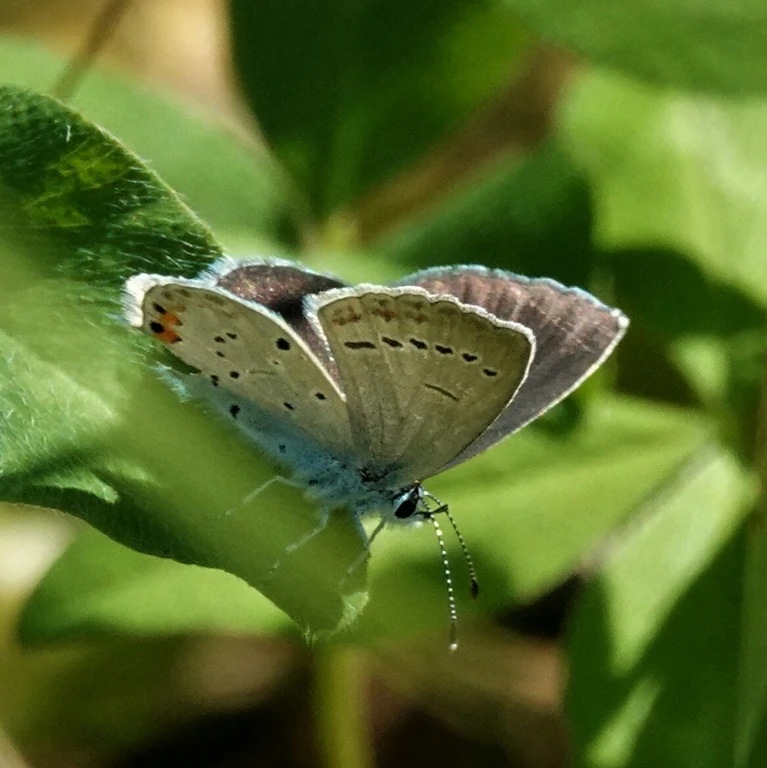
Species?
Cupido argiades (also Elkalyce argiades)
